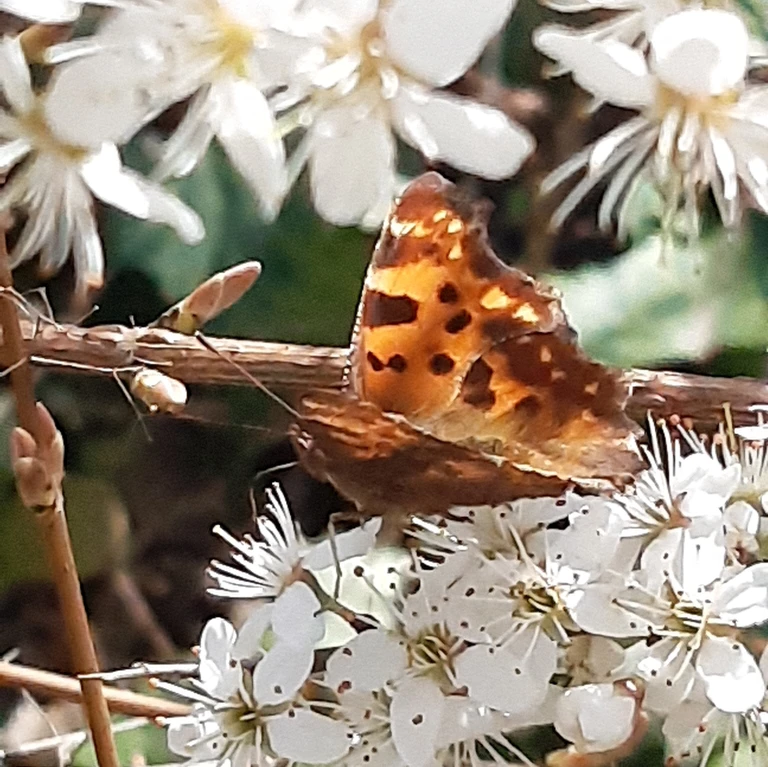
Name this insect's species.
Polygonia c-album
